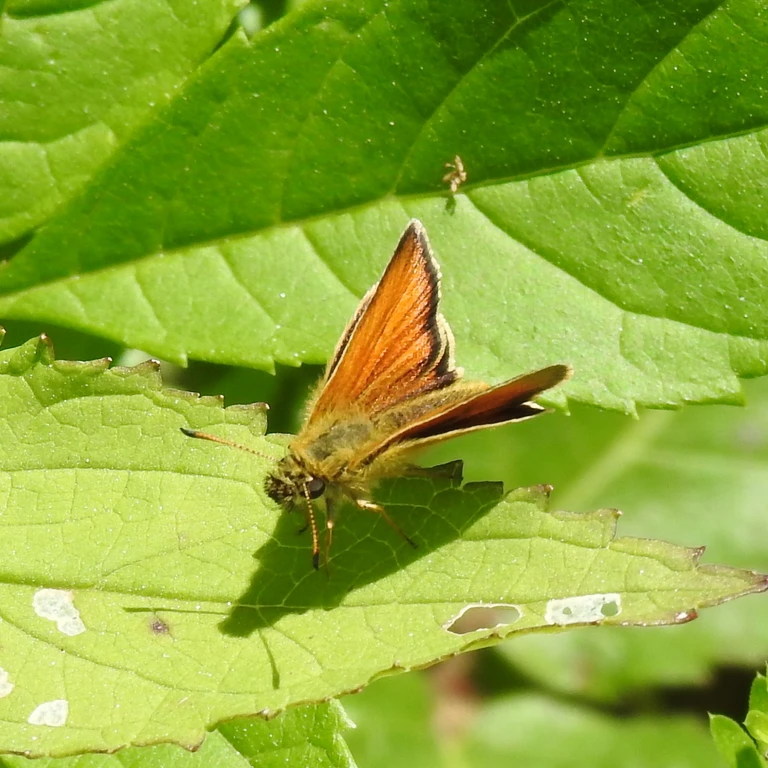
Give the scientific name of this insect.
Thymelicus lineola
